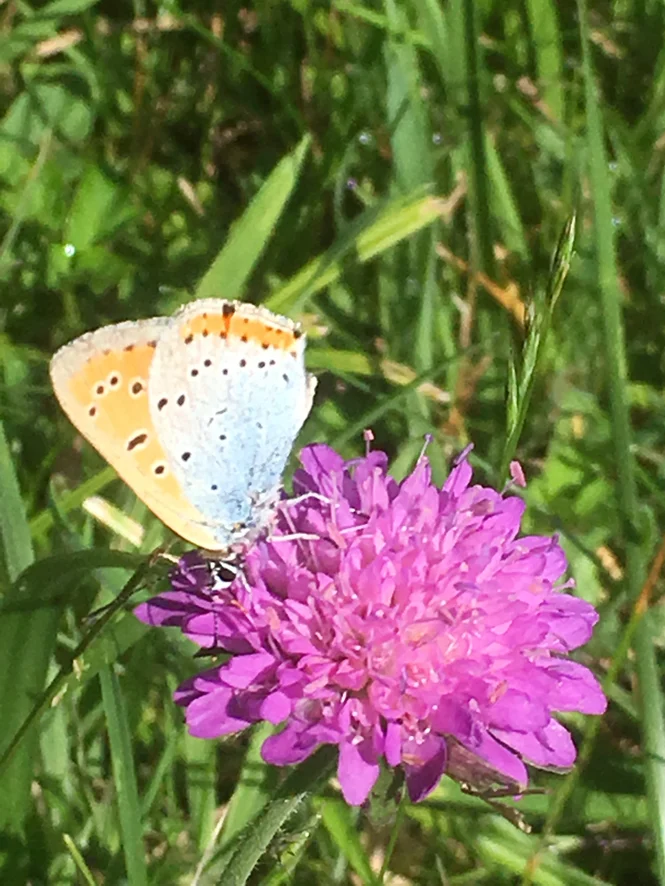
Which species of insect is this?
Lycaena dispar
